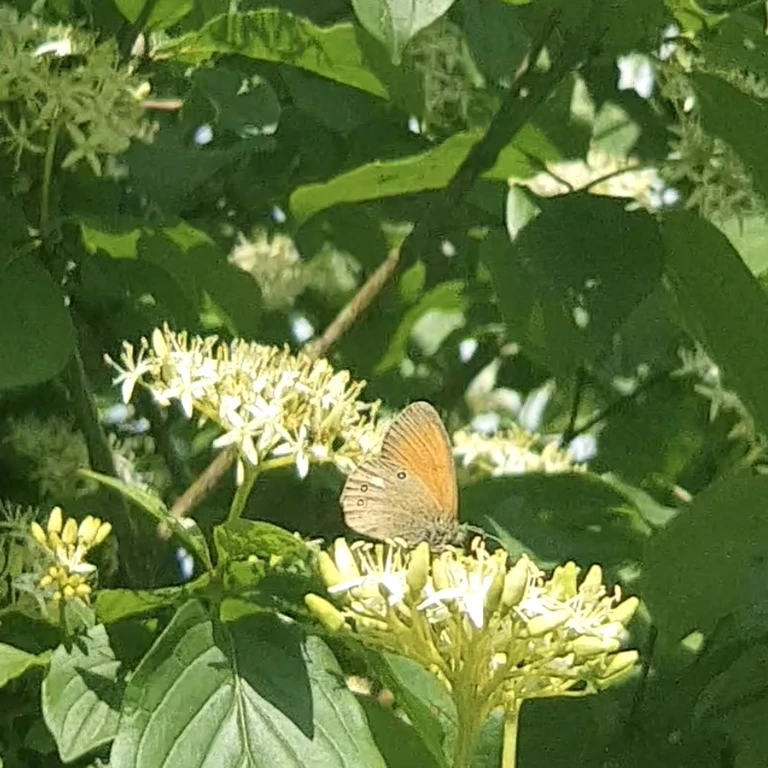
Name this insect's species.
Coenonympha glycerion (also Coenonympha iphis)
